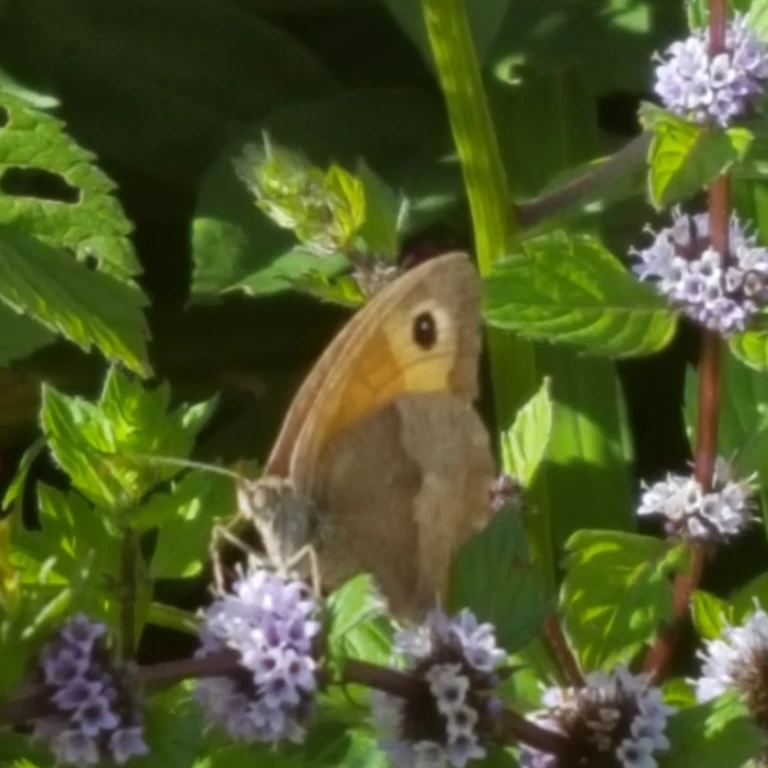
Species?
Maniola jurtina
